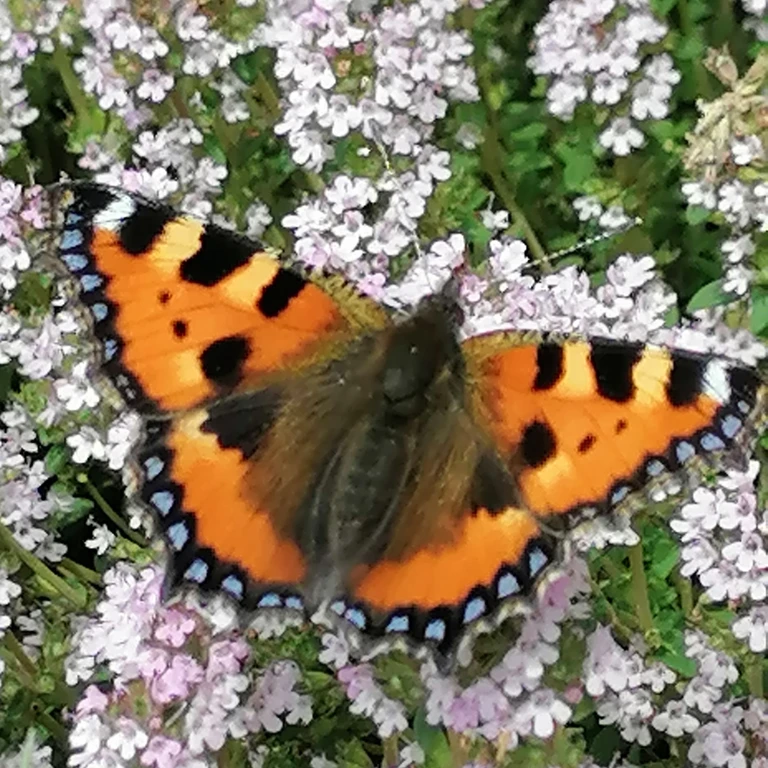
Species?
Aglais urticae
